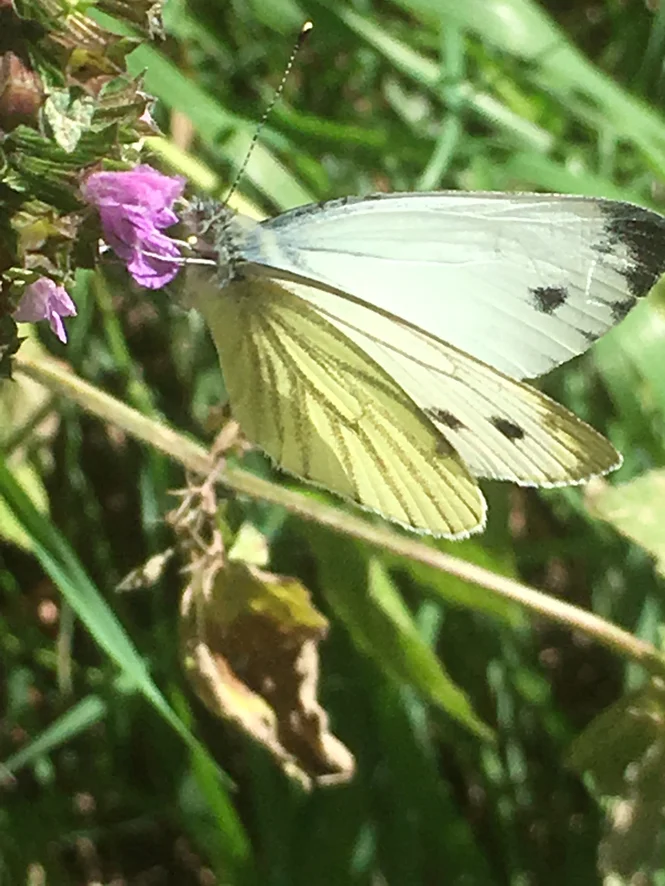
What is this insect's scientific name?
Pieris napi
